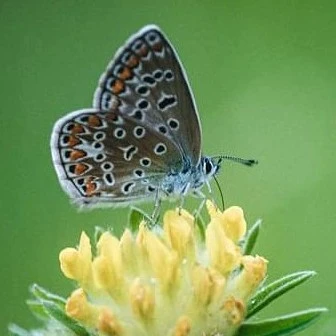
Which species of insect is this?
Polyommatus icarus
